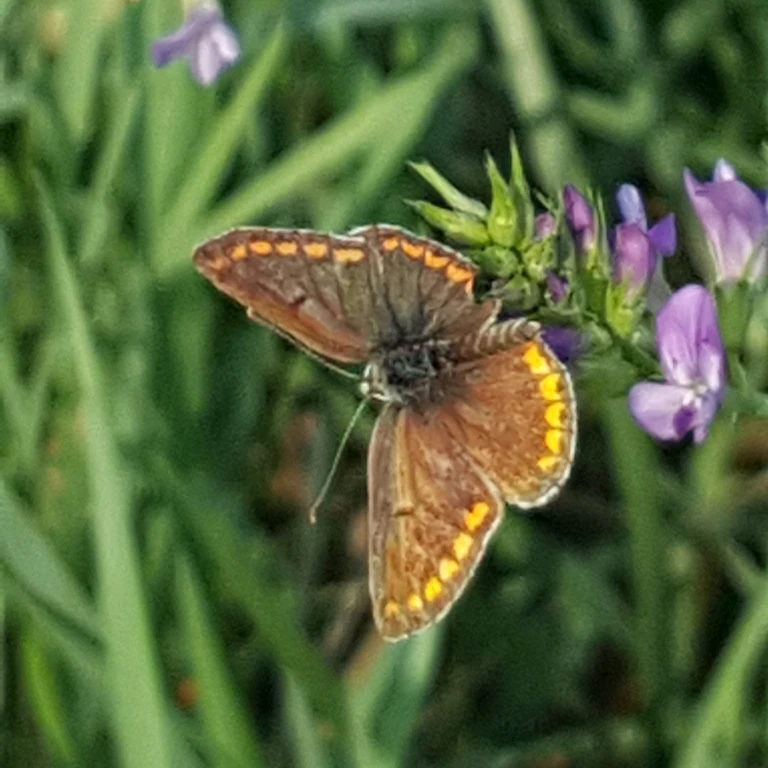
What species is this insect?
Aricia agestis/artaxerxes
